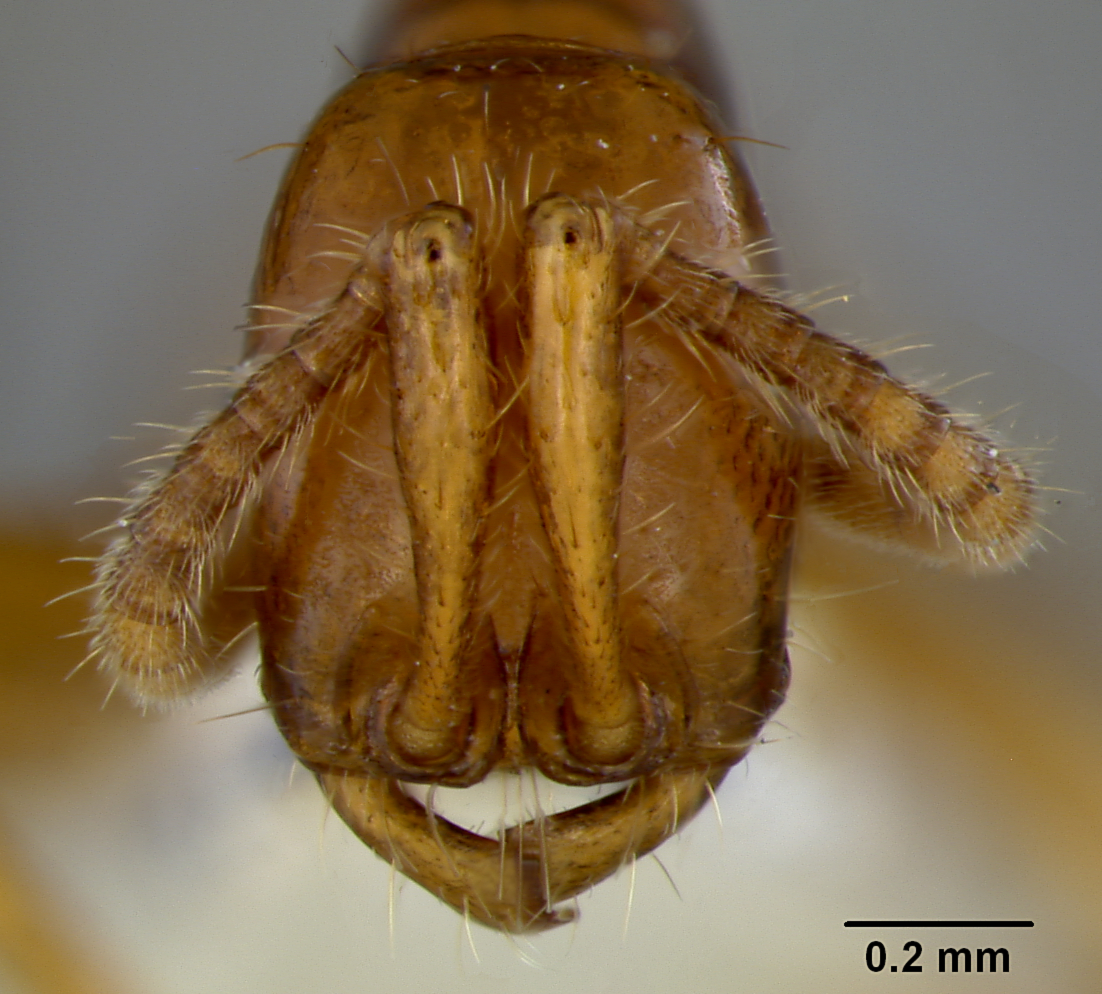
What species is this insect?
Neivamyrmex postcarinatus
